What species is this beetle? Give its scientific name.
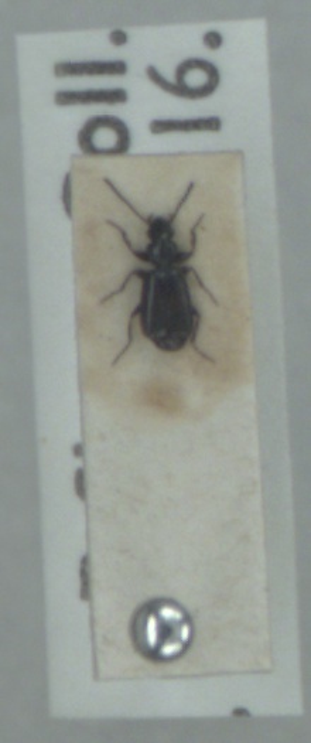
Microlestes maurus
